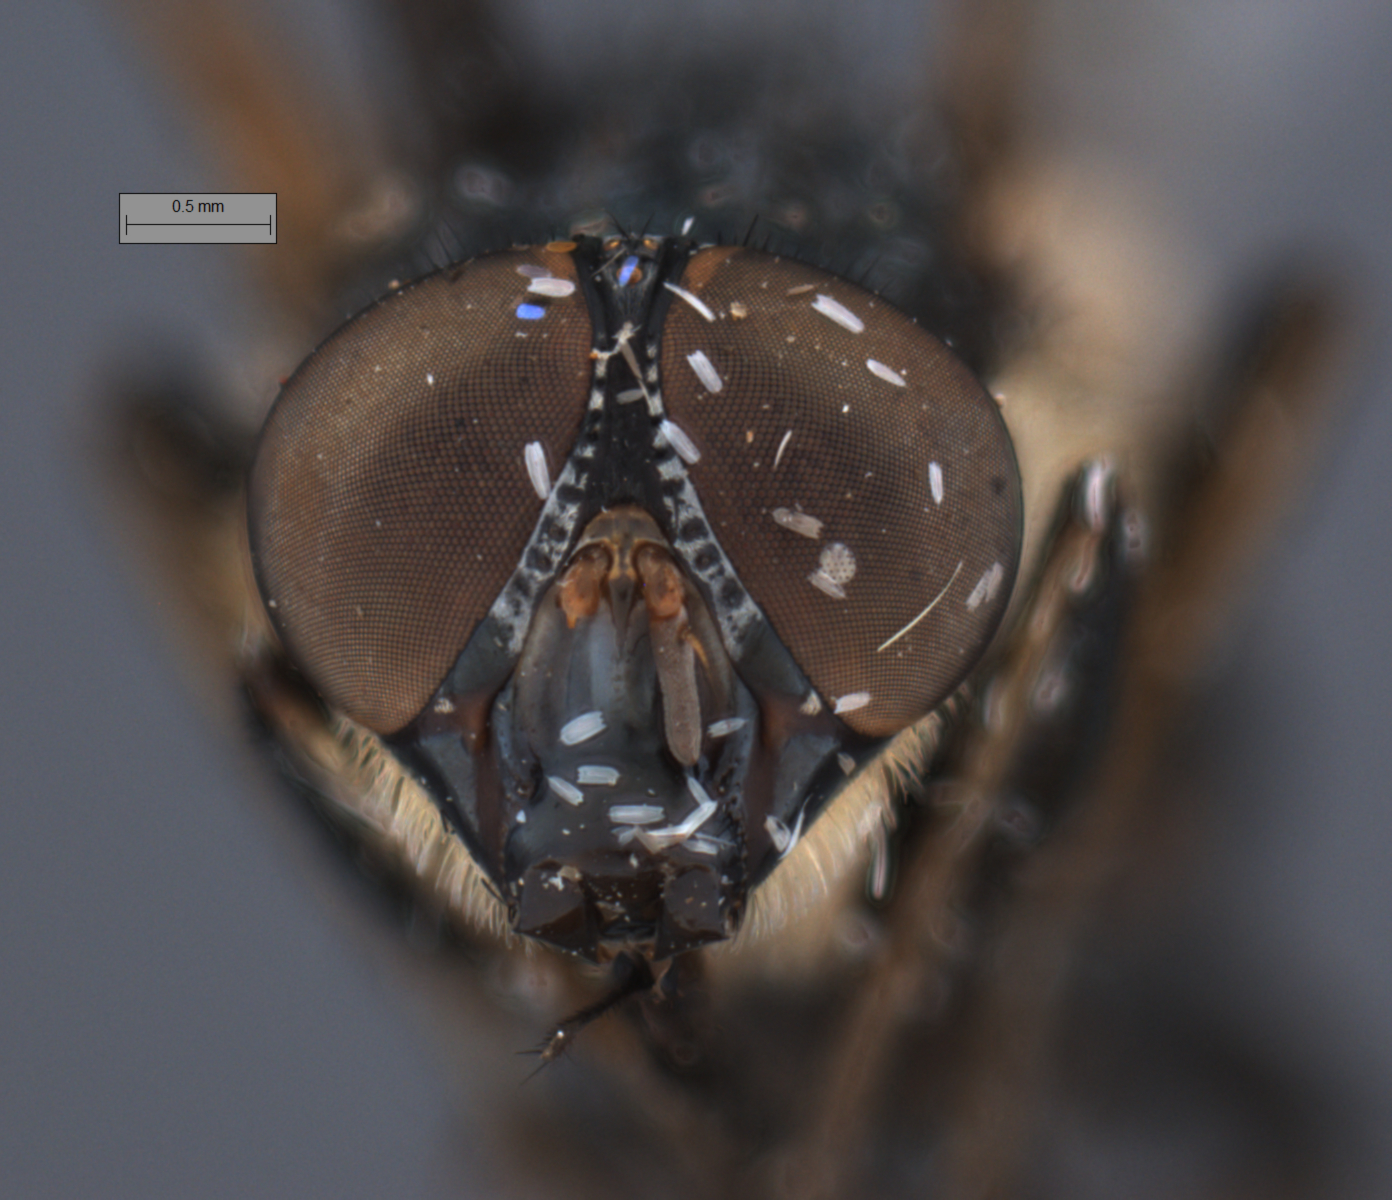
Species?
Idiella mandarina
